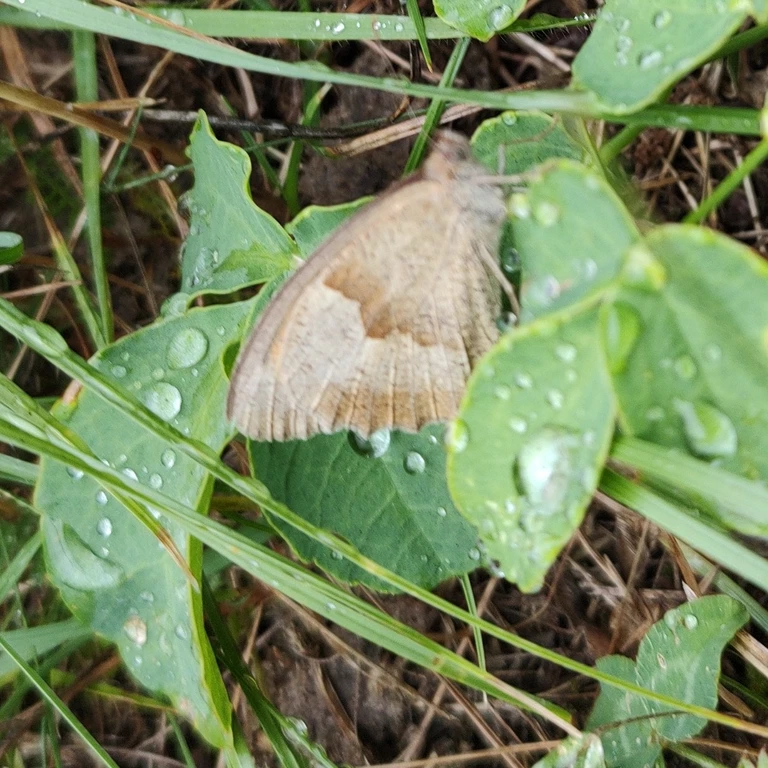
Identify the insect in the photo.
Maniola jurtina
